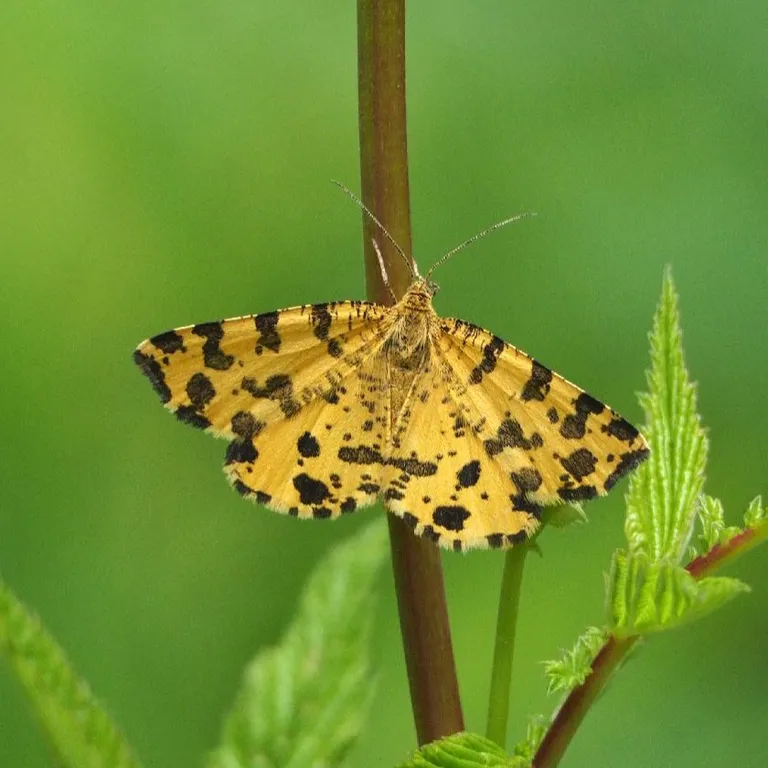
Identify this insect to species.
Pseudopanthera macularia
